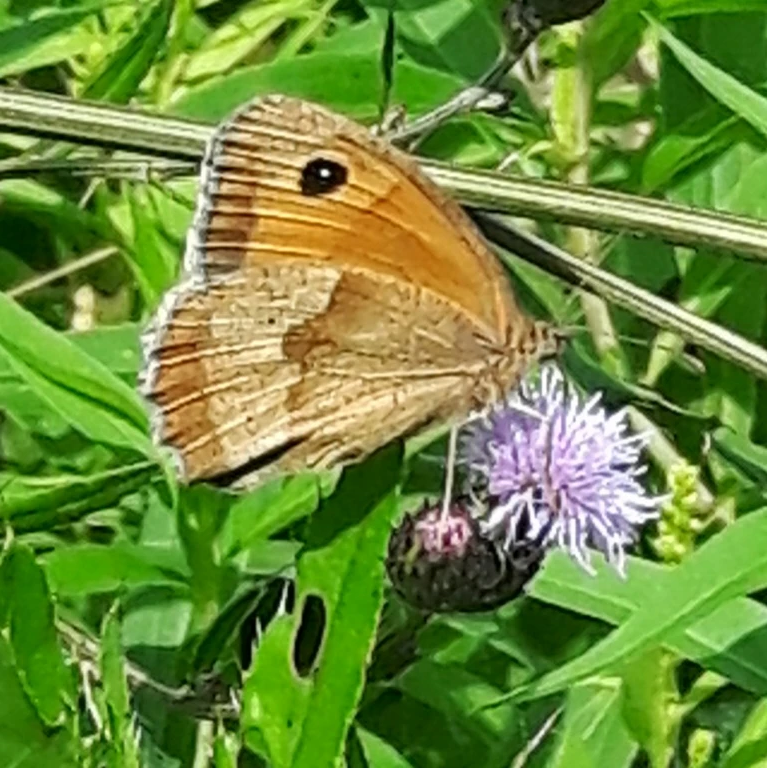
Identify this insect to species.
Maniola jurtina
